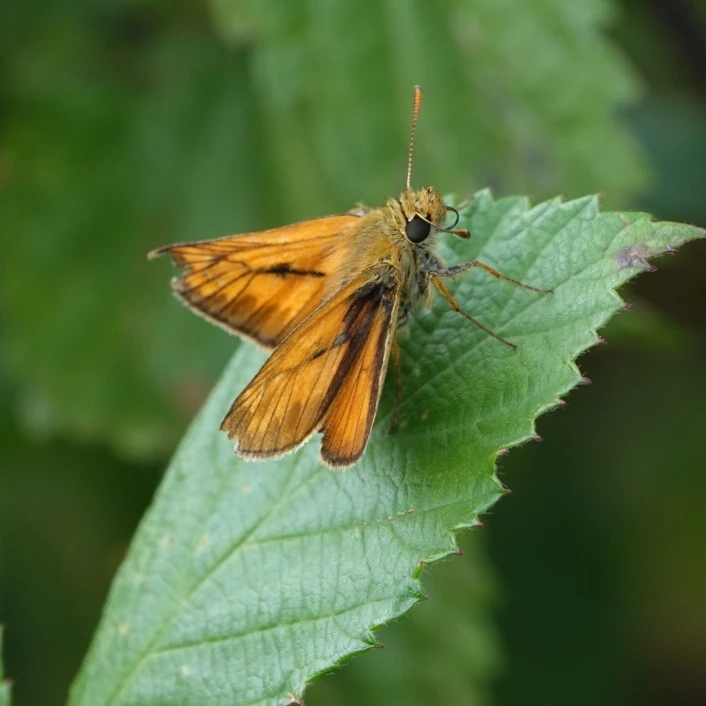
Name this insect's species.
Ochlodes sylvanus (also Ochlodes venata)
